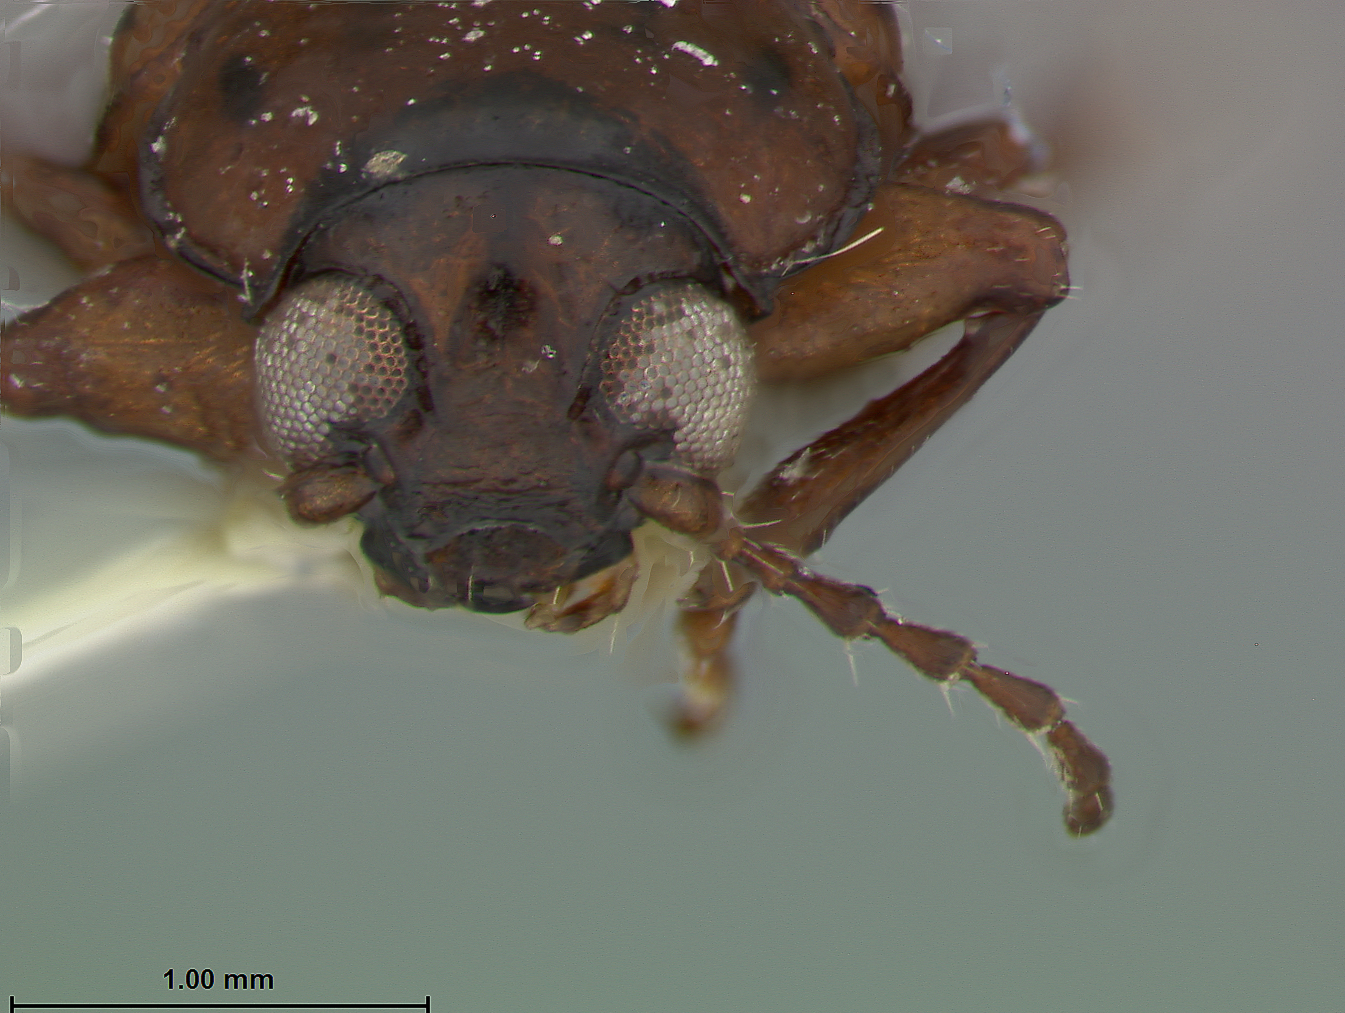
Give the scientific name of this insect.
Metachroma panamense
